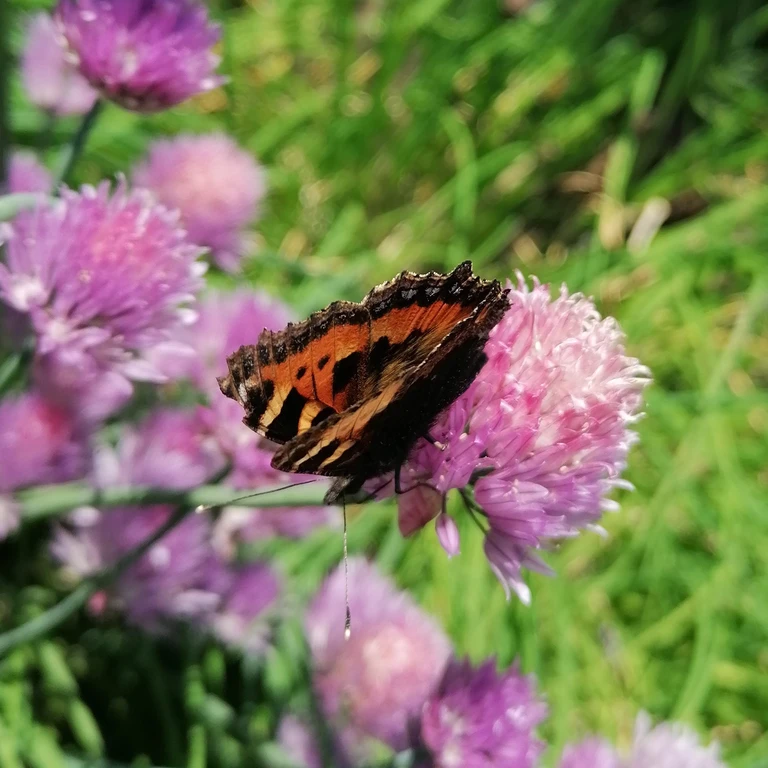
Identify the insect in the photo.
Aglais urticae
